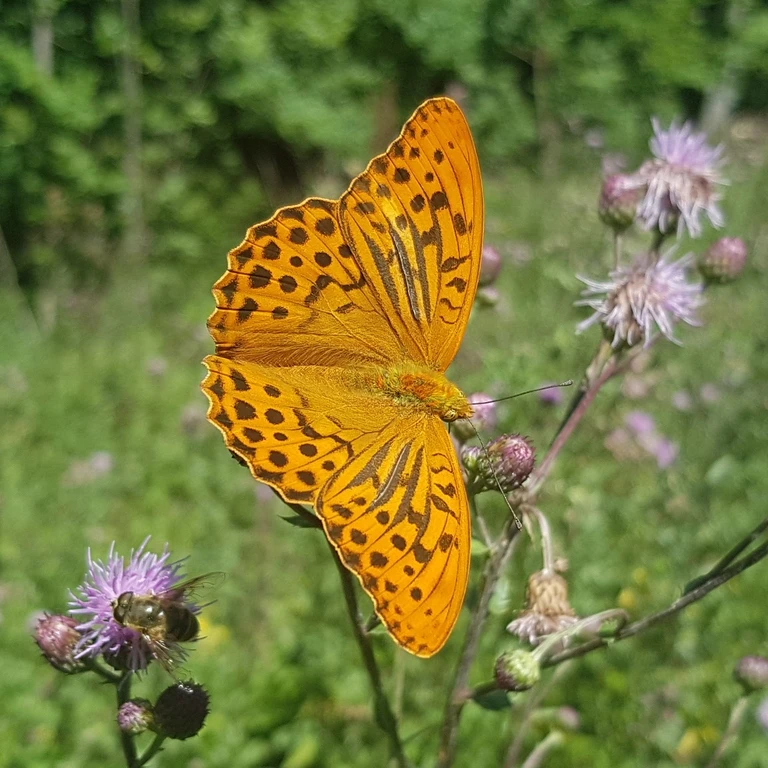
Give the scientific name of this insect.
Argynnis paphia
